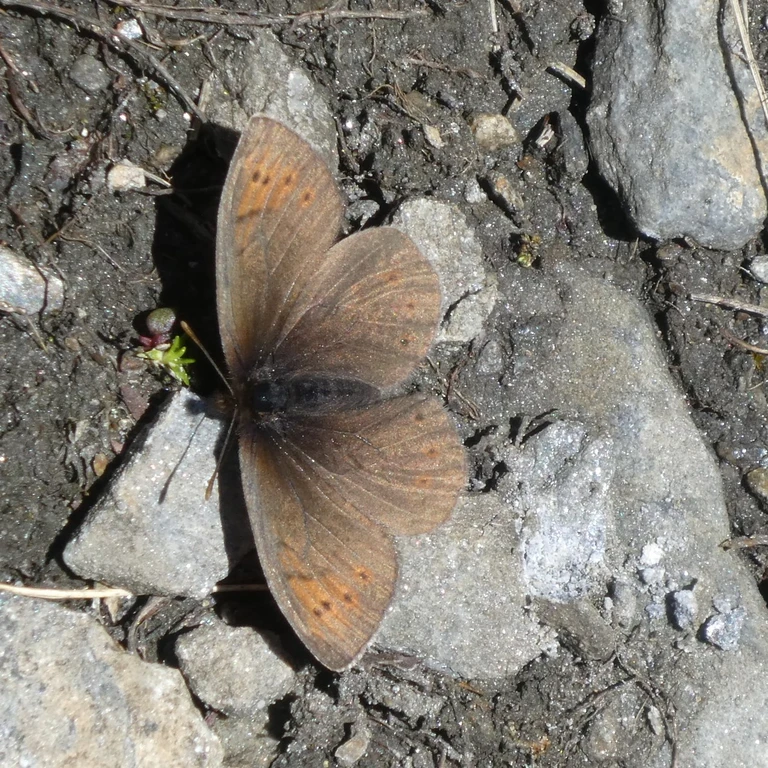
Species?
Erebia pandrose
